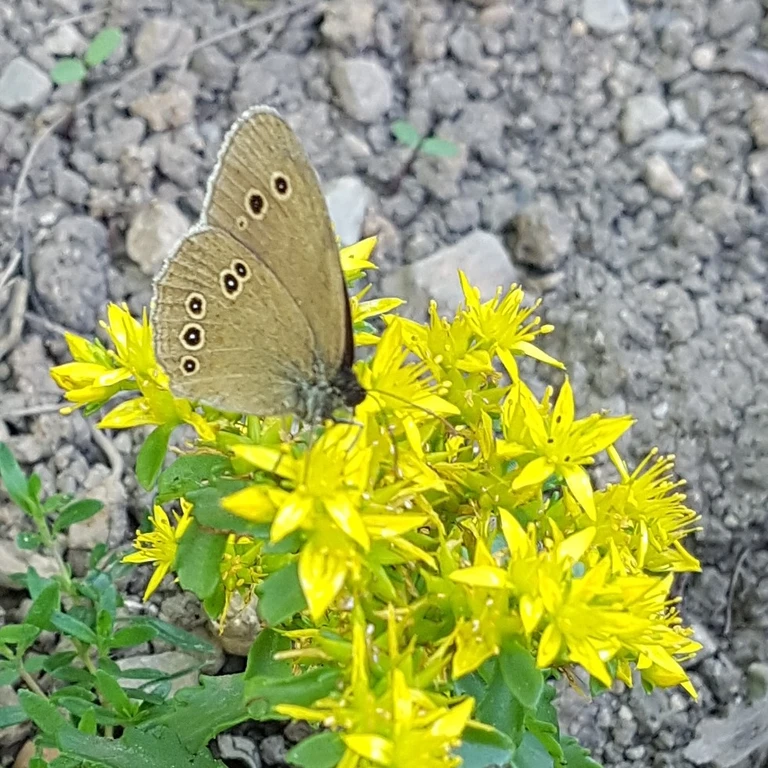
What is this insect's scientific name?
Aphantopus hyperantus
